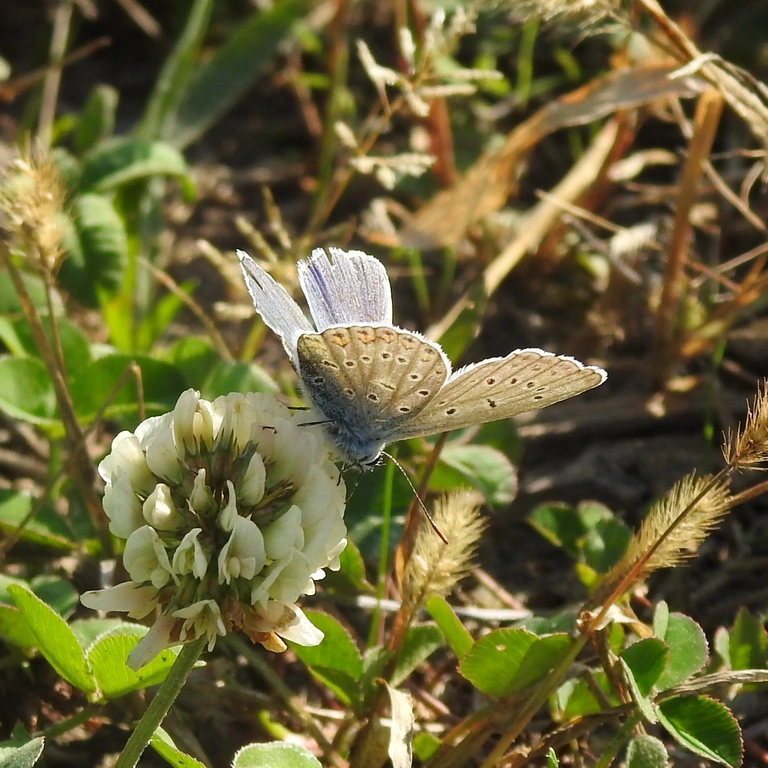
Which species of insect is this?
Polyommatus icarus
